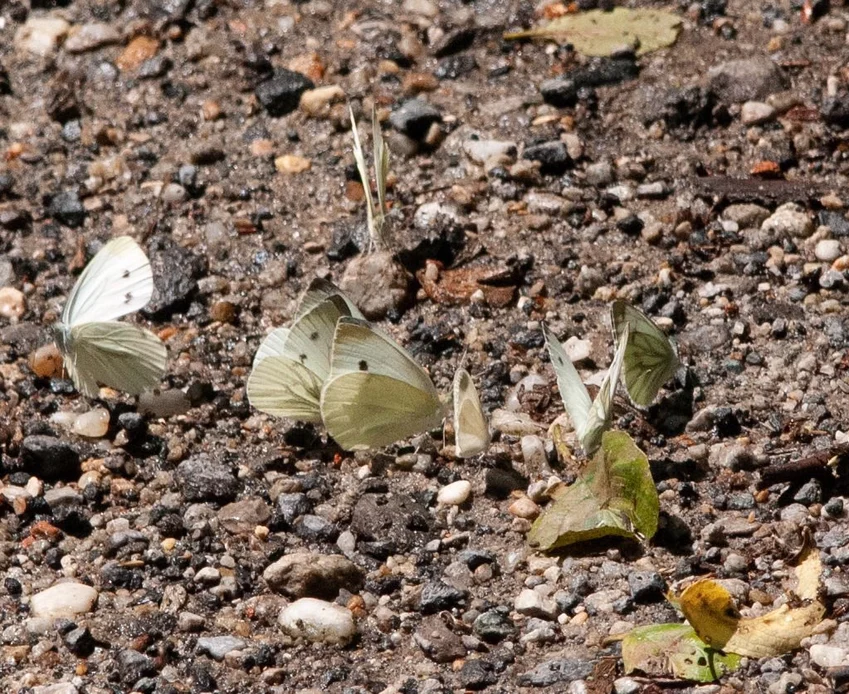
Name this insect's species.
Pieris rapae
